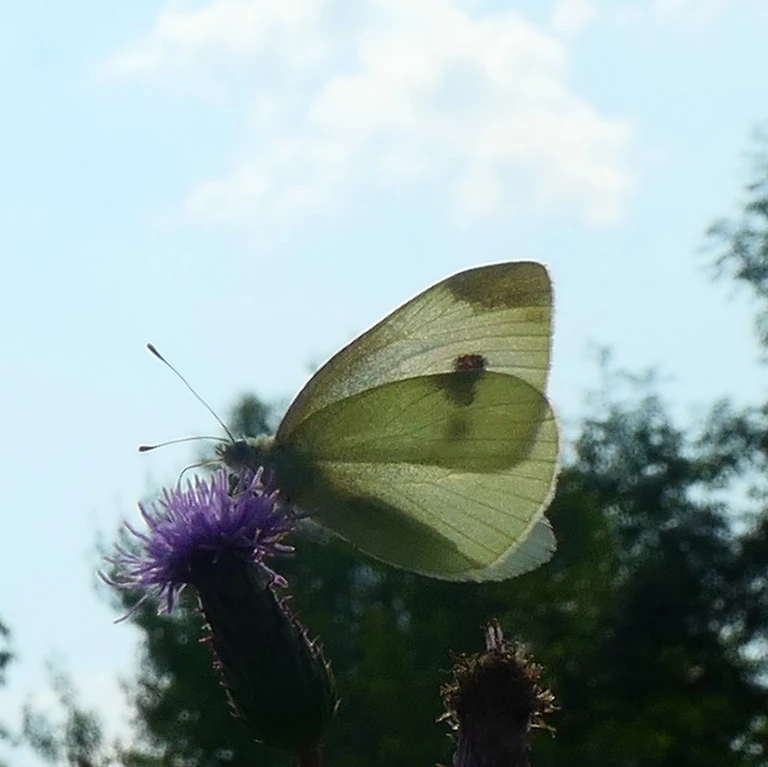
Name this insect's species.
Pieris rapae
